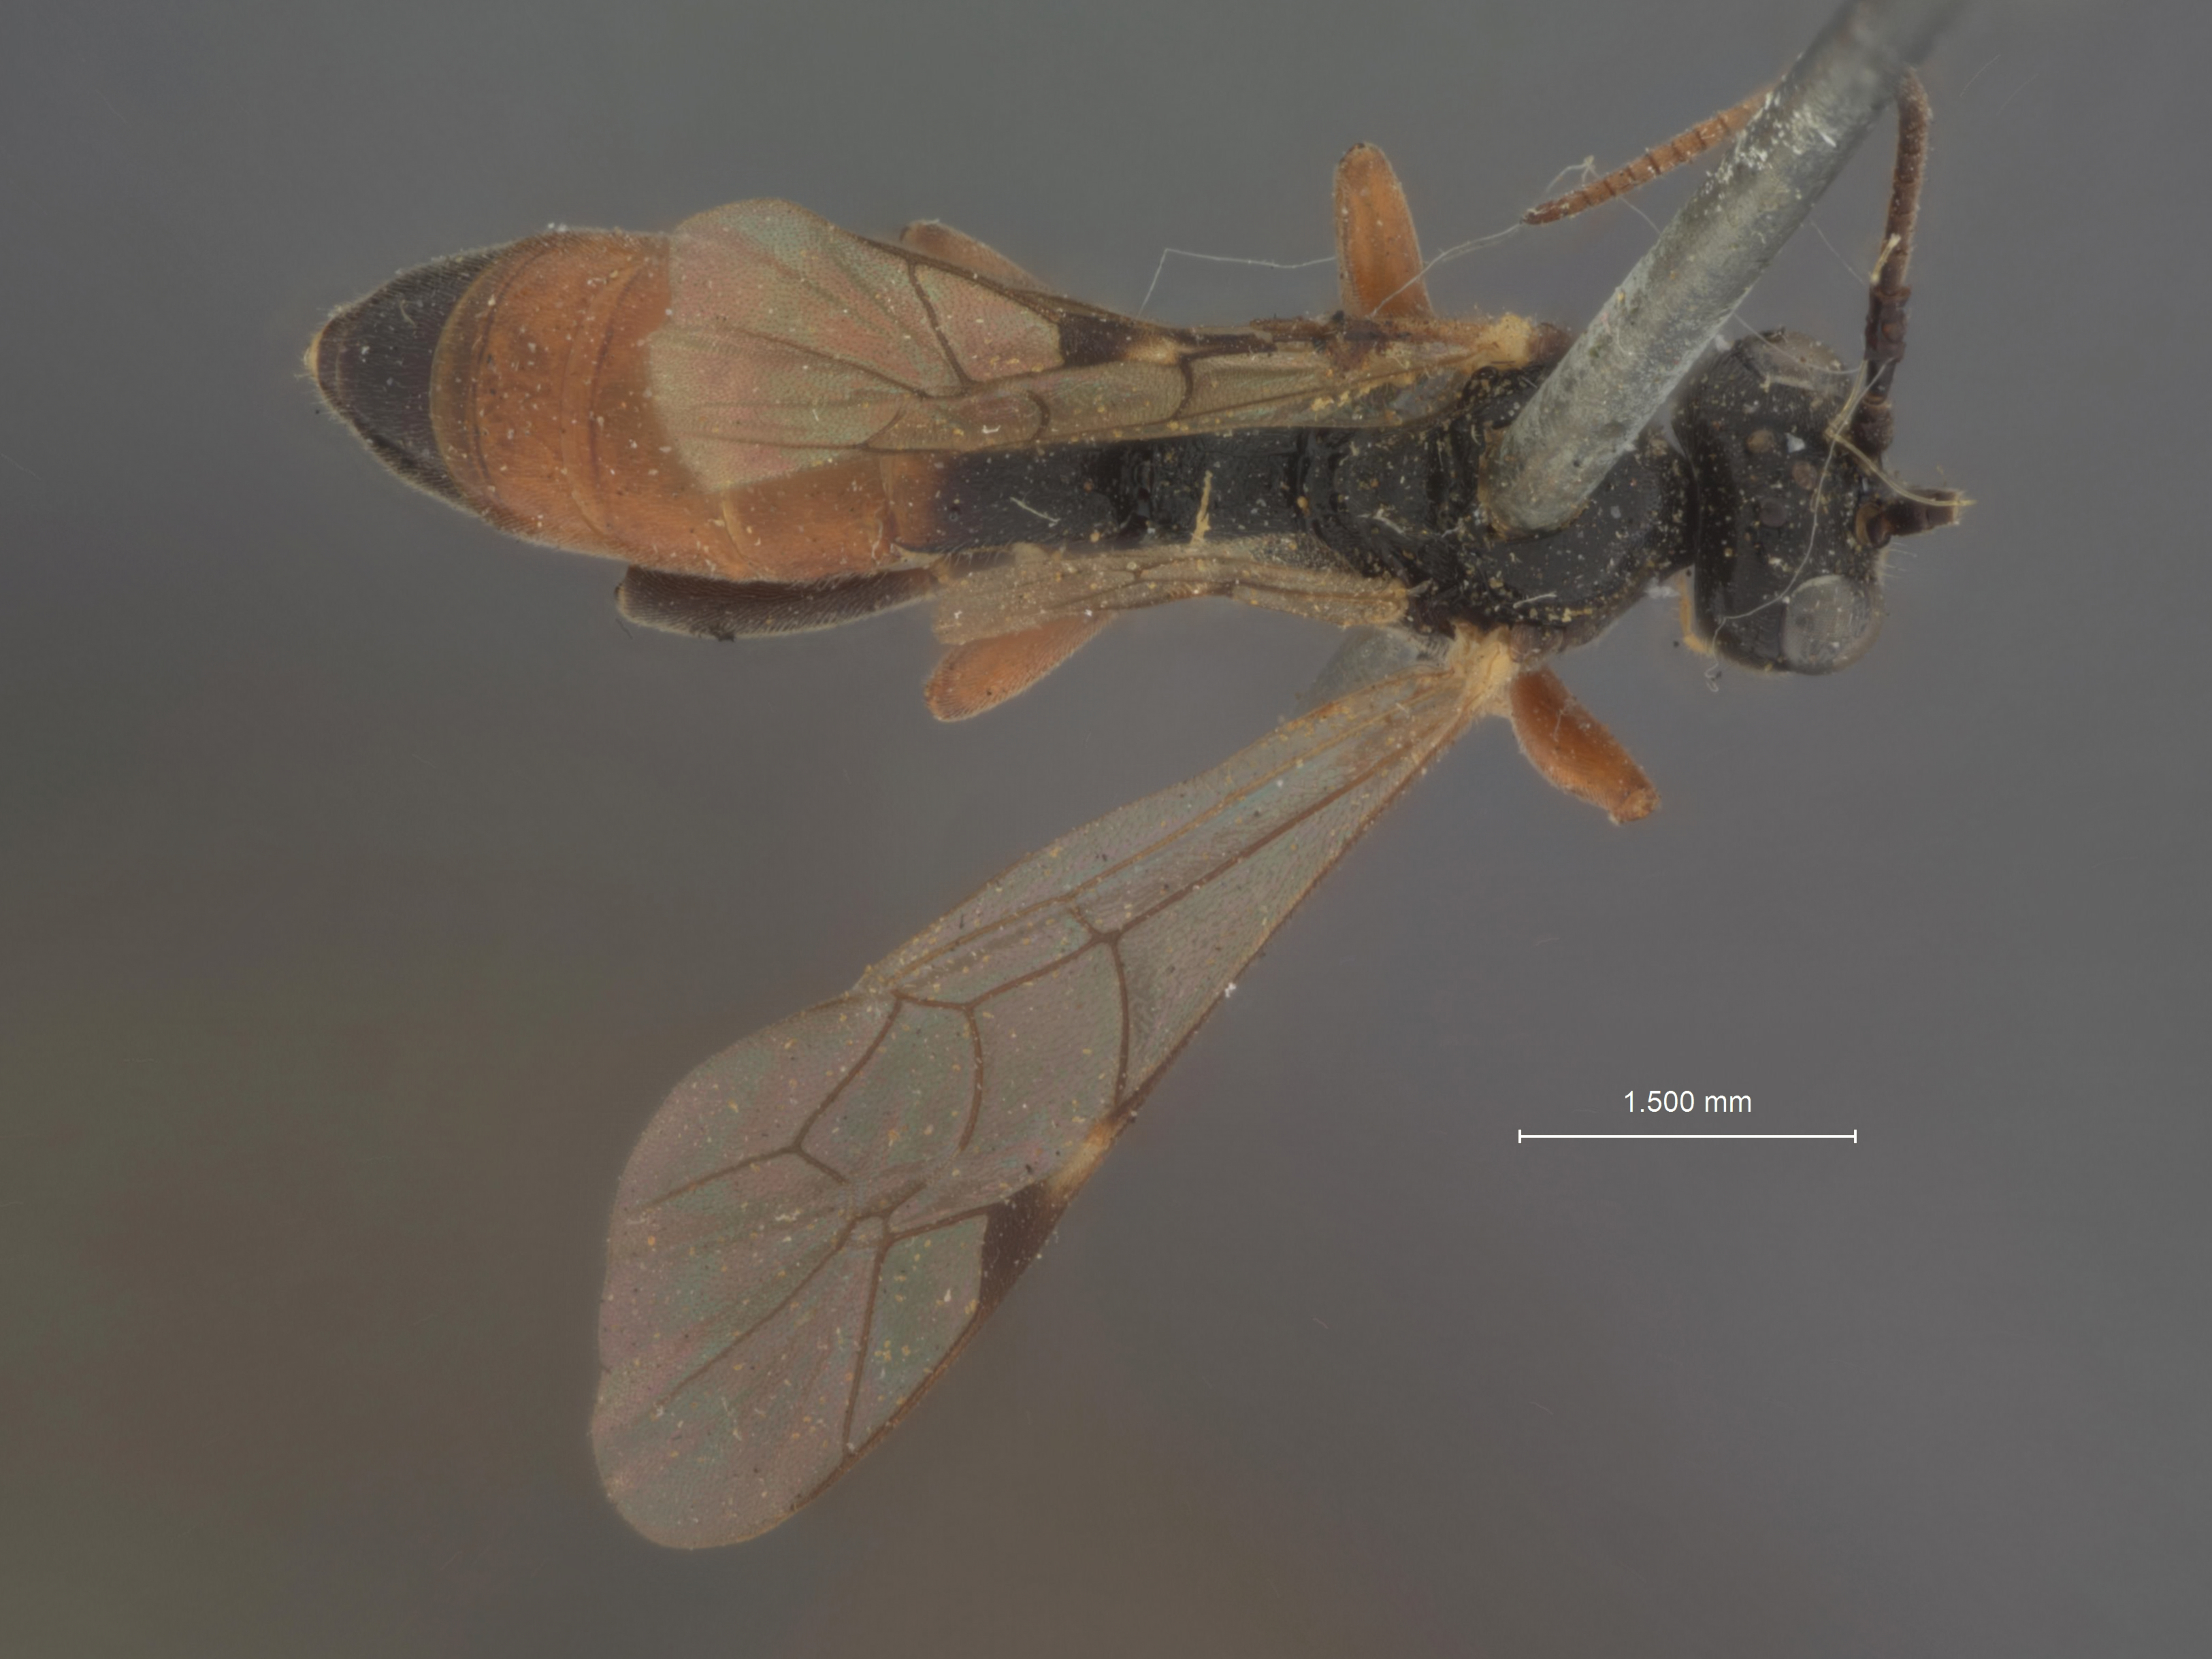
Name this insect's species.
Tryphon alaskensis
